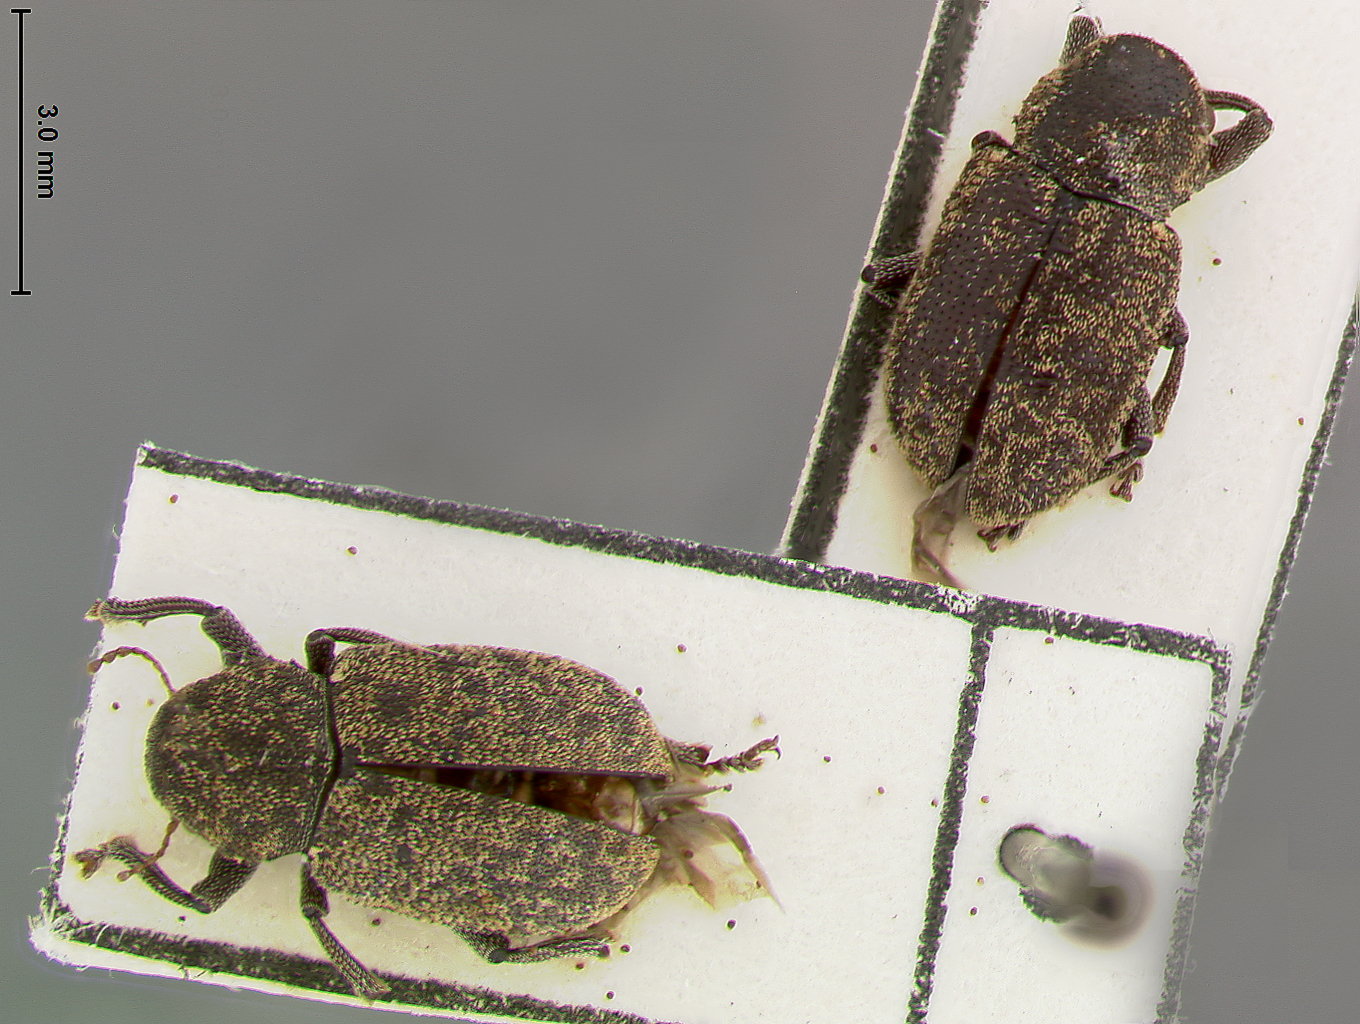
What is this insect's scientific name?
Myochrous mamorensis
